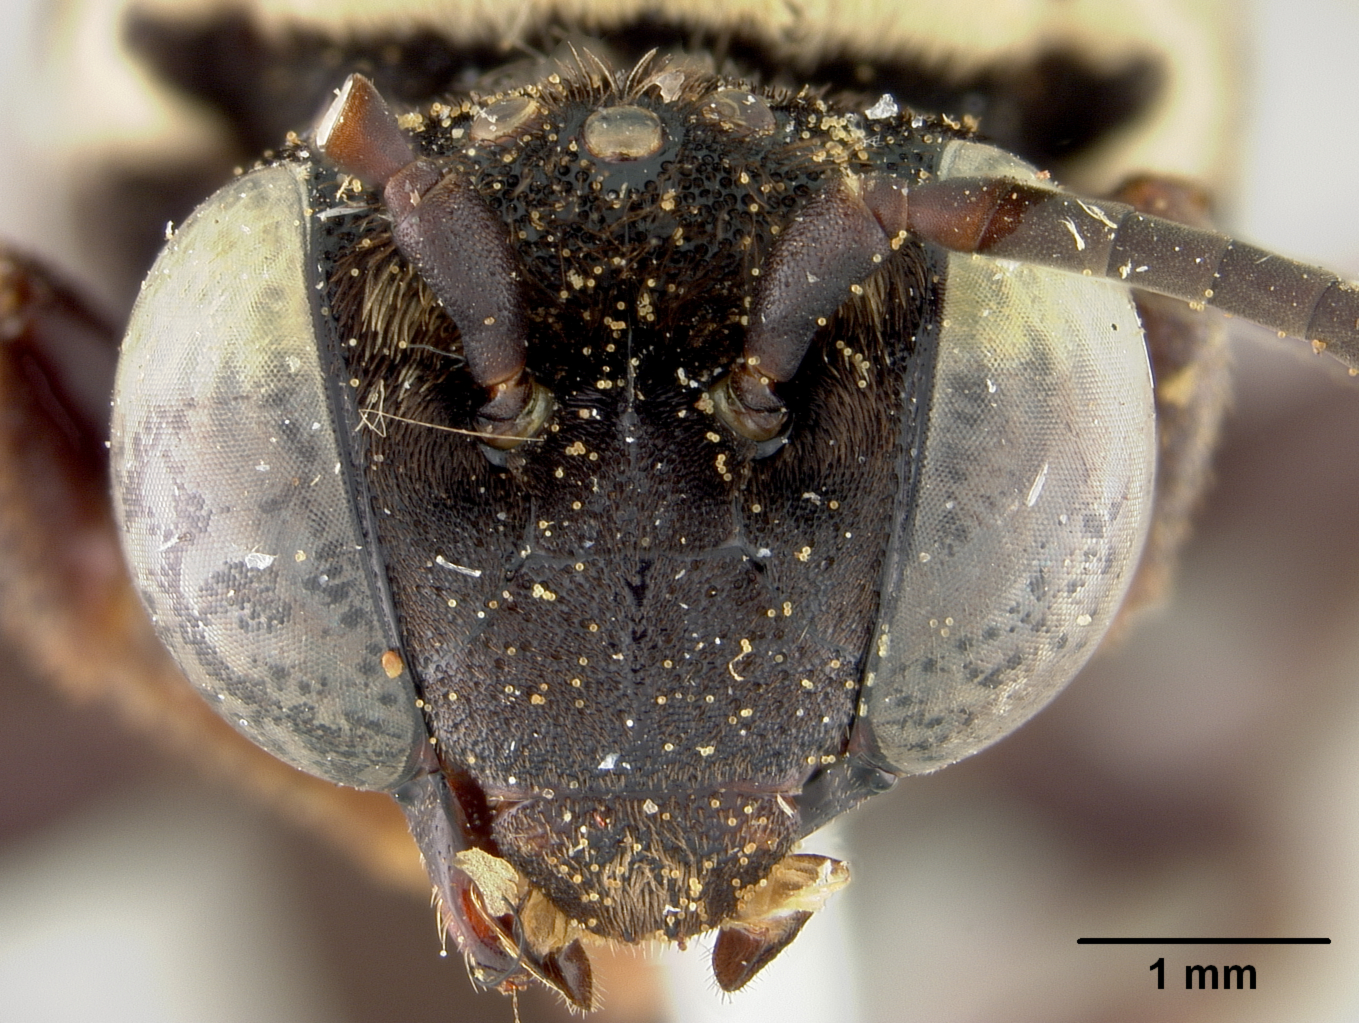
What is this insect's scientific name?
Epeolus remigatus
